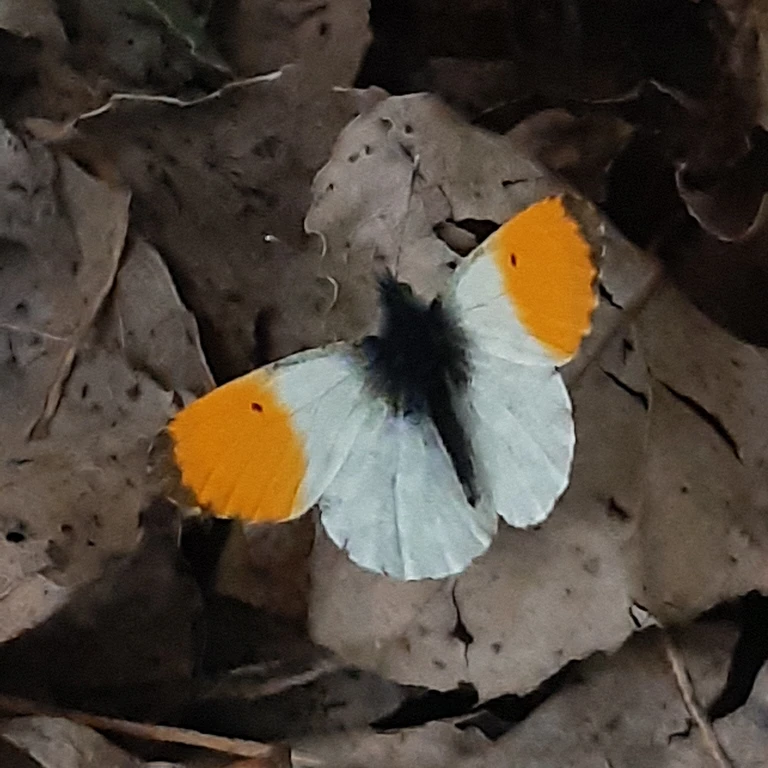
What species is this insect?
Anthocharis cardamines
